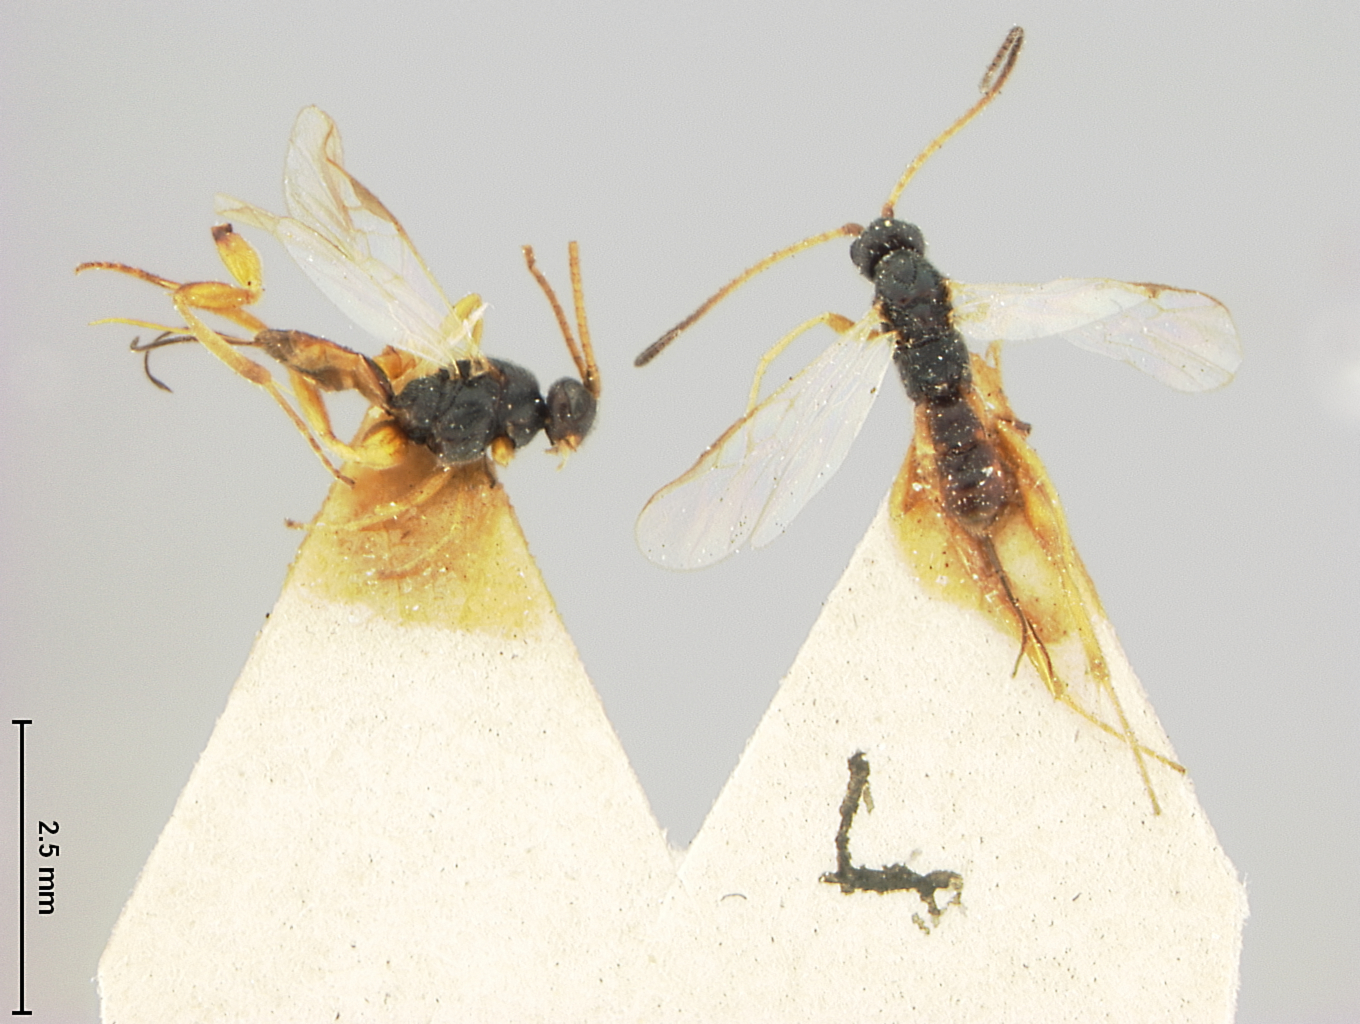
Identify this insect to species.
Eubadizon incognitus
